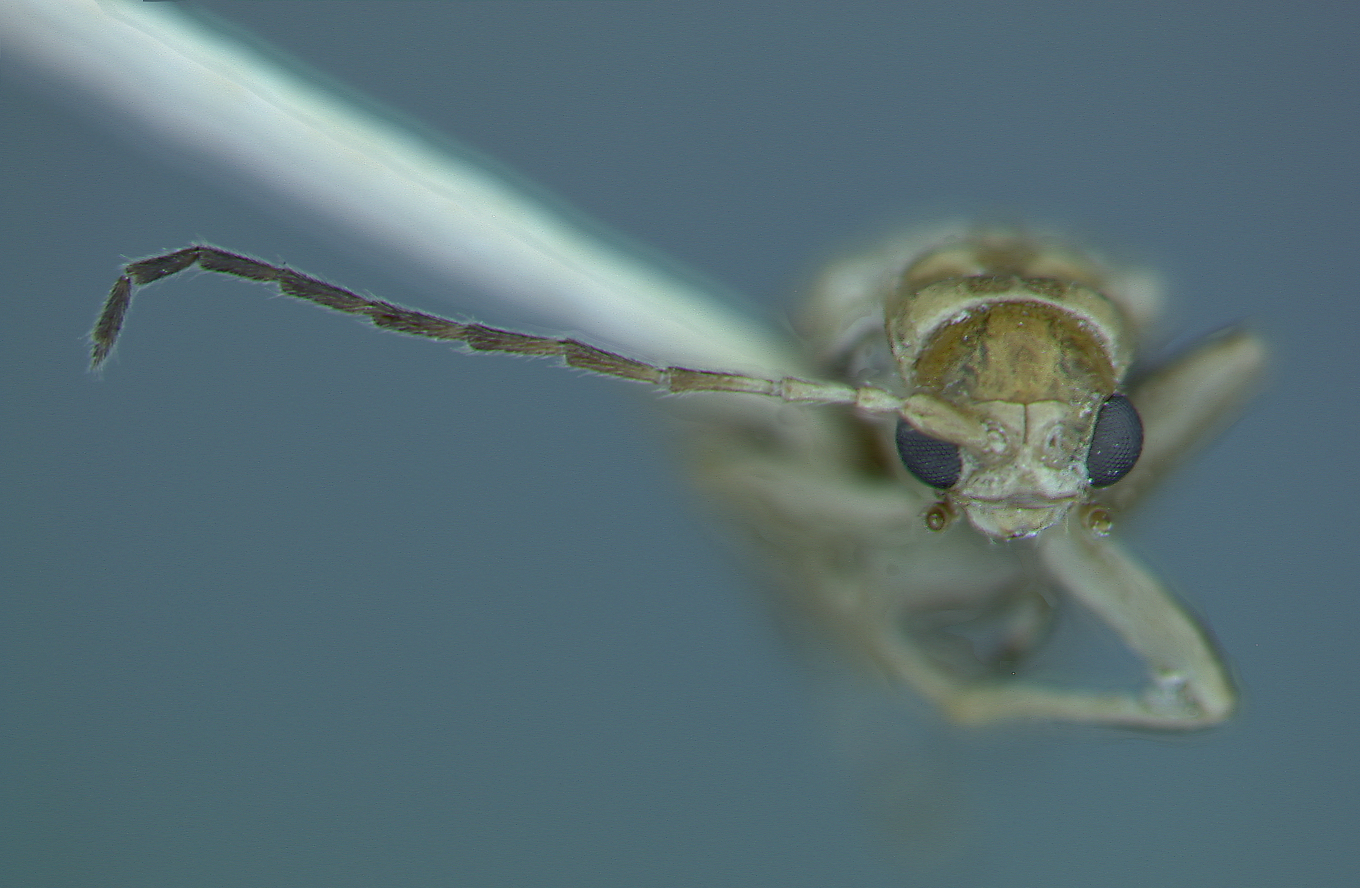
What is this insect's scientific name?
Hoplasoma minor
